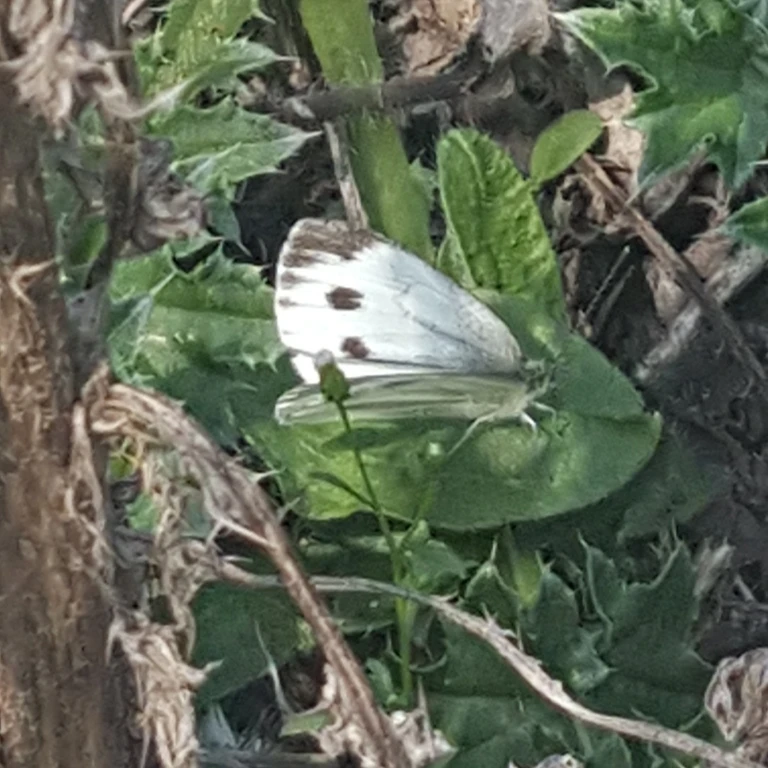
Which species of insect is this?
Pieris napi
